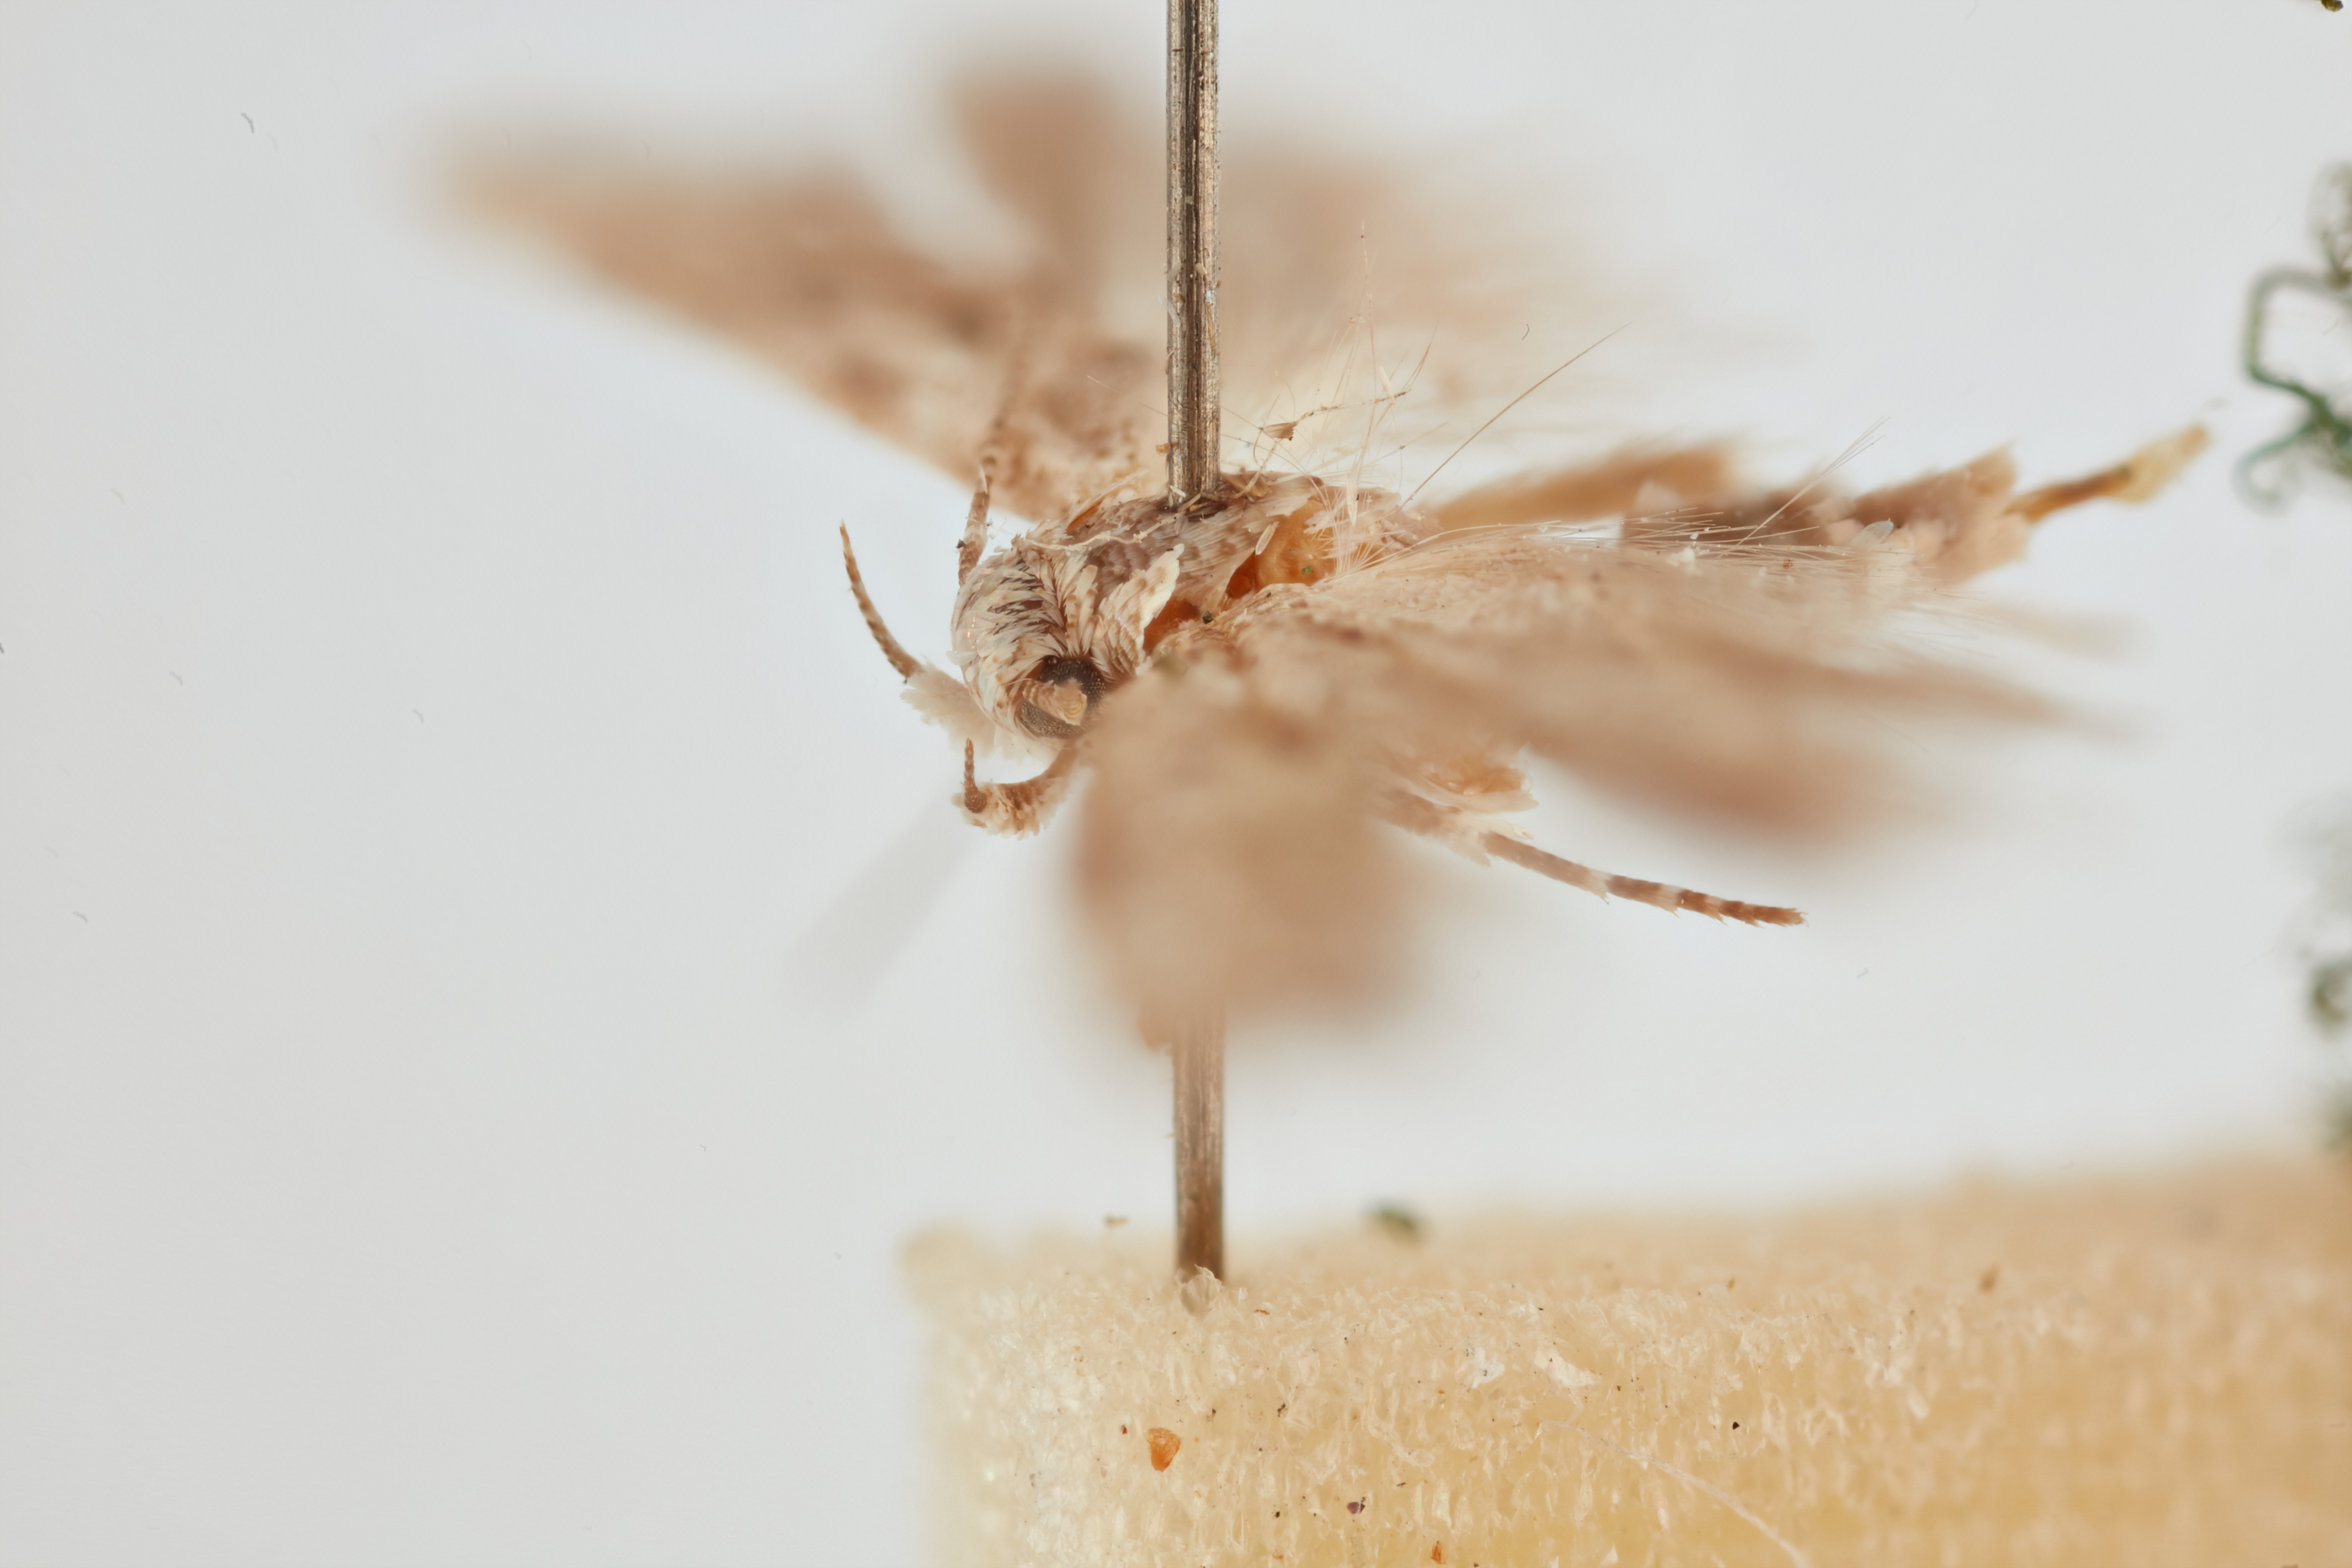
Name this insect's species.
Ephysteris inustella
